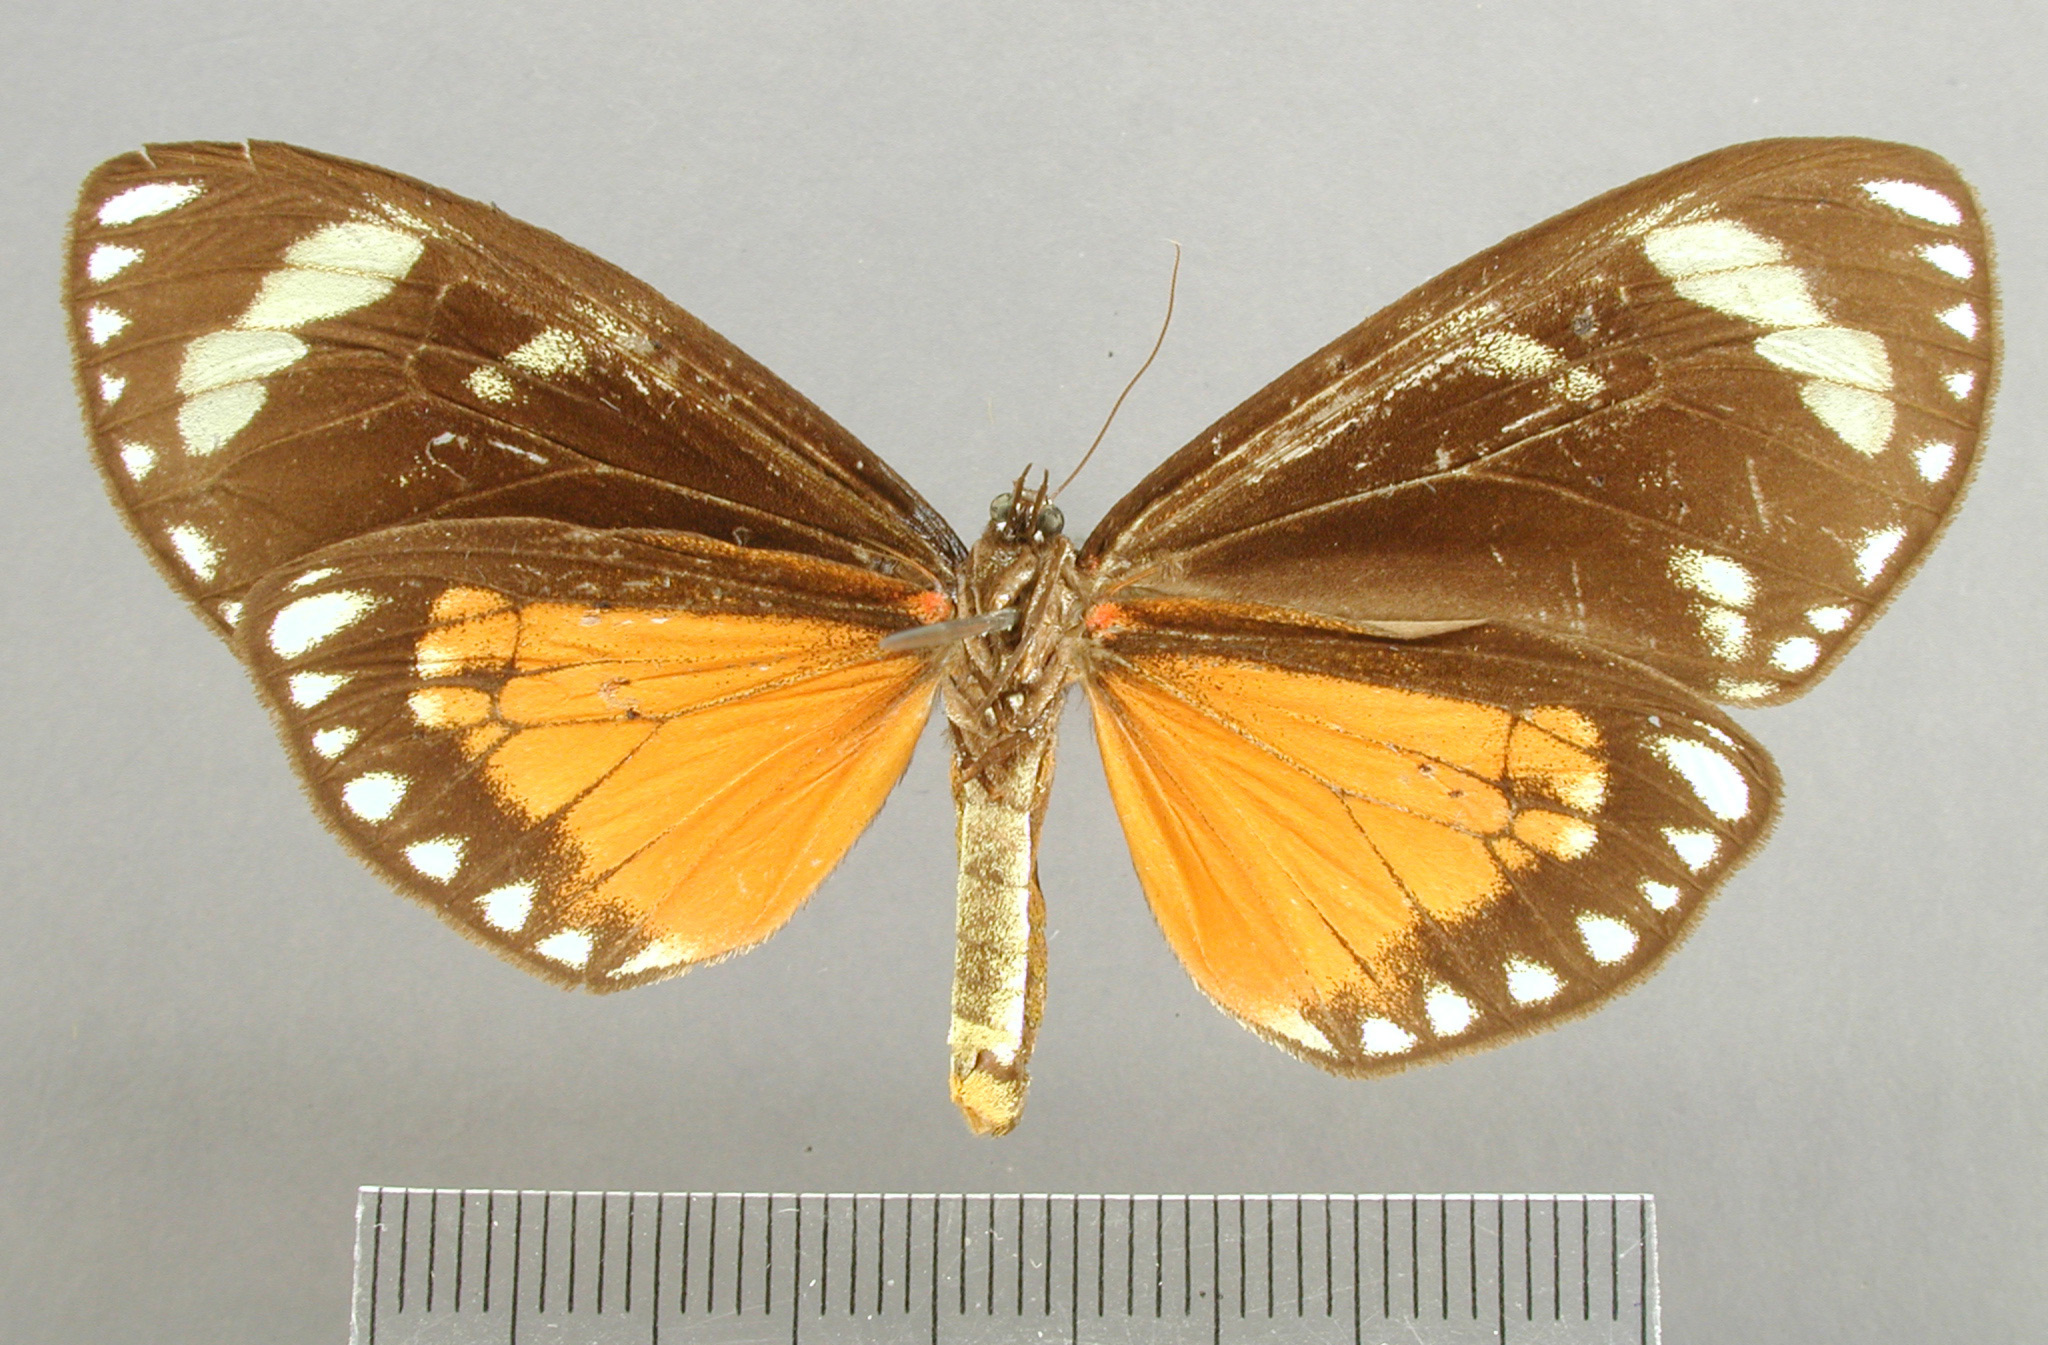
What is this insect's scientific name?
Pericopis guapa
